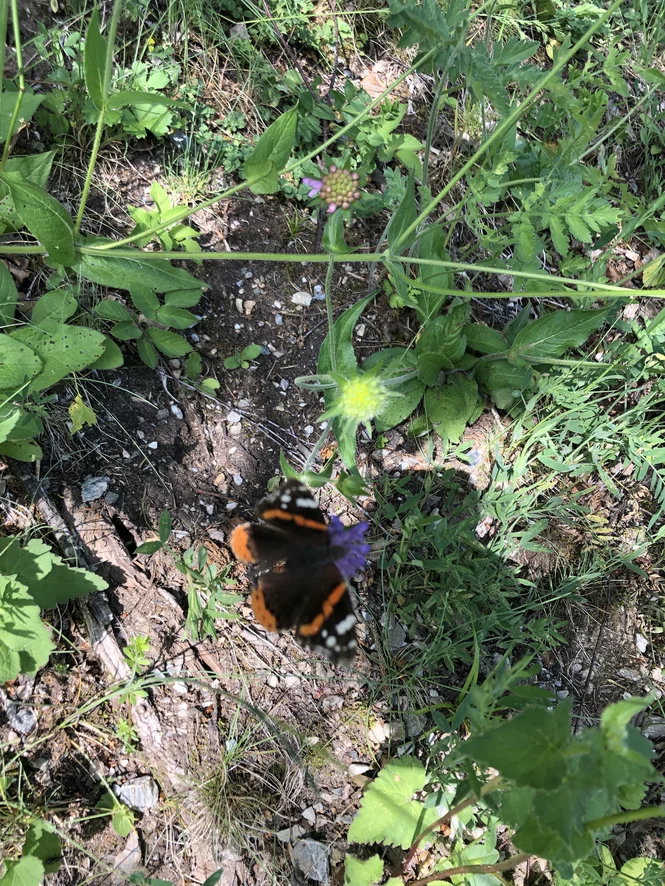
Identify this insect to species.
Vanessa atalanta
